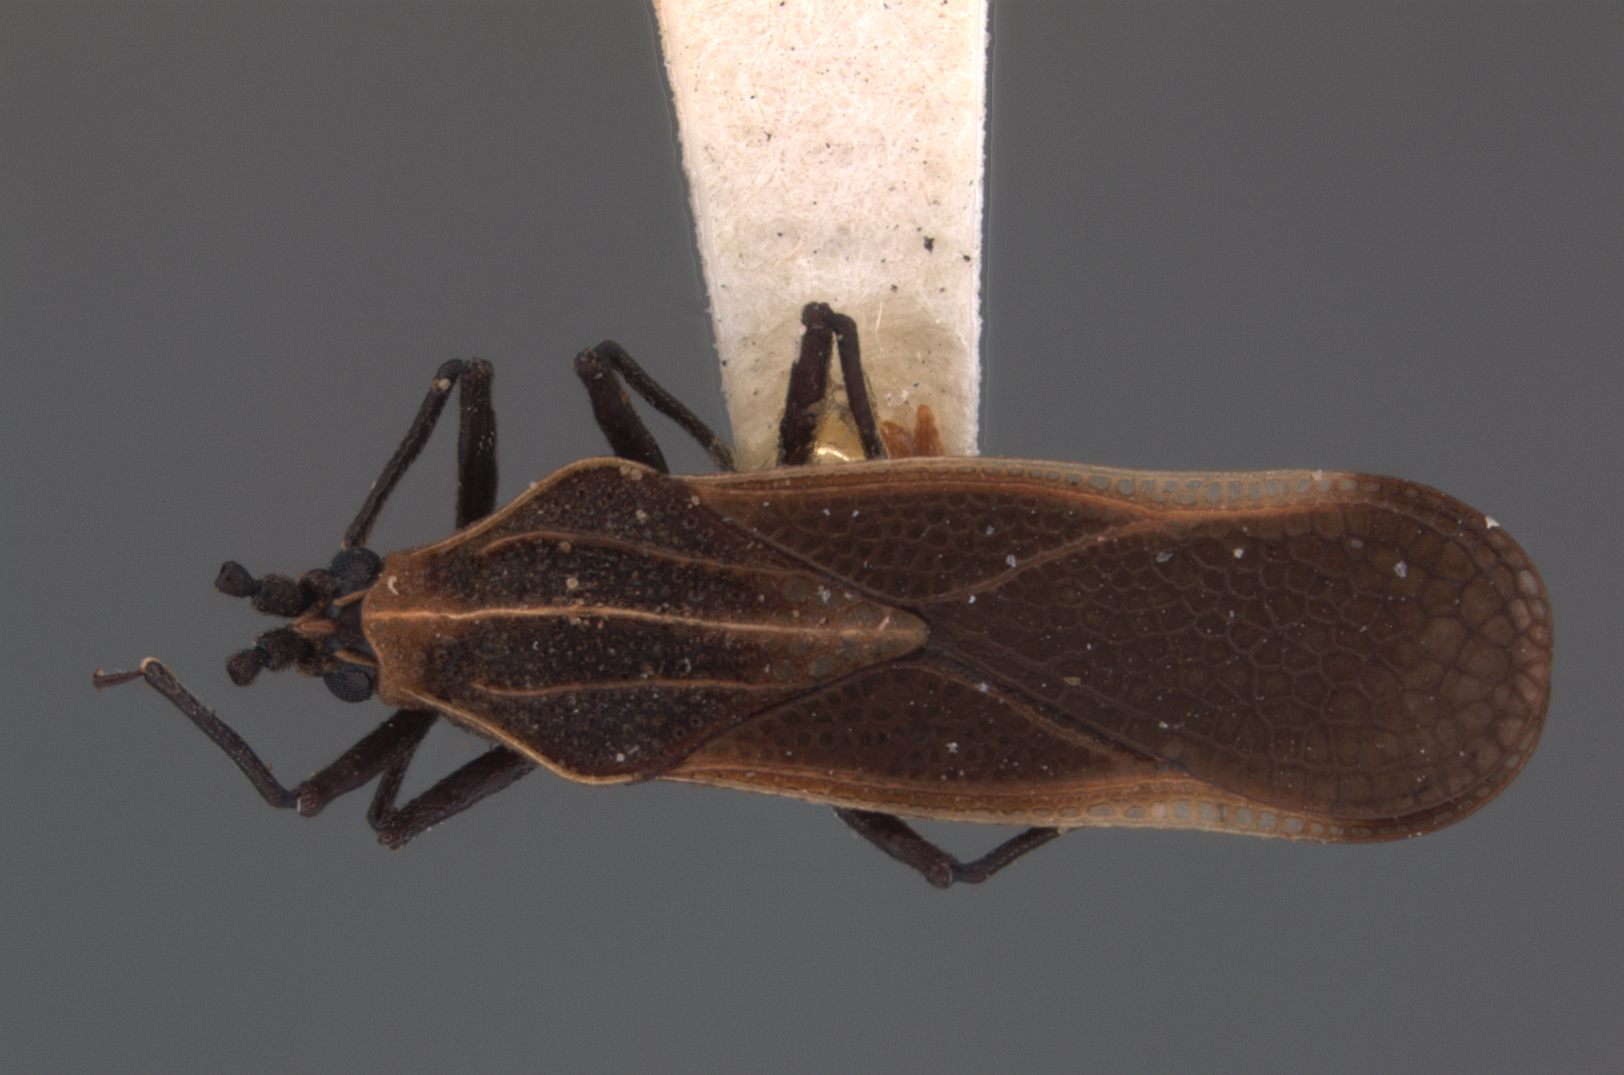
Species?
Teleonemia altilis
